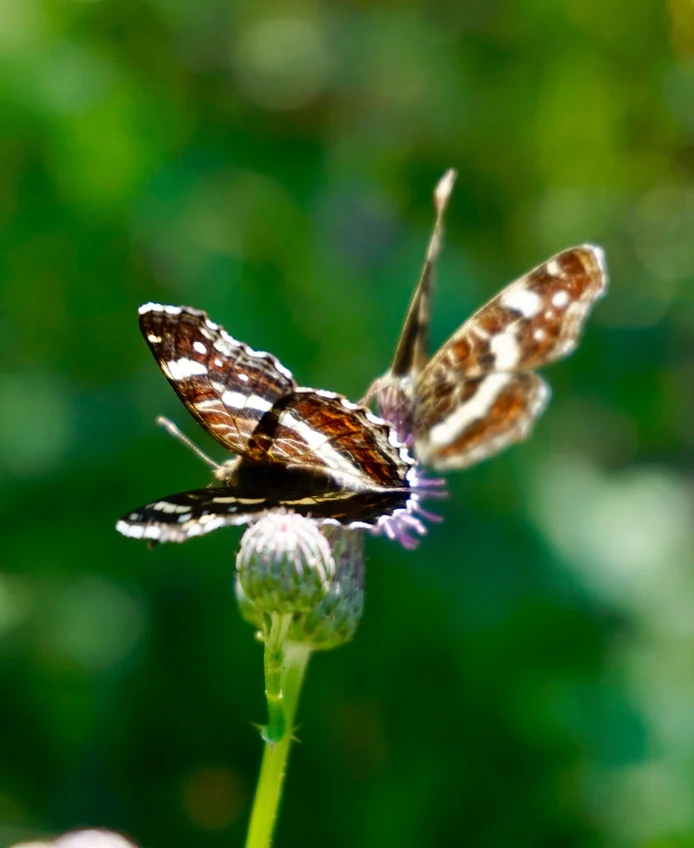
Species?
Araschnia levana
